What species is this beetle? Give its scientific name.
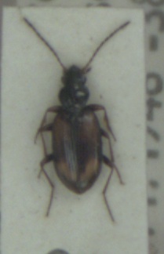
Bembidion femoratum
